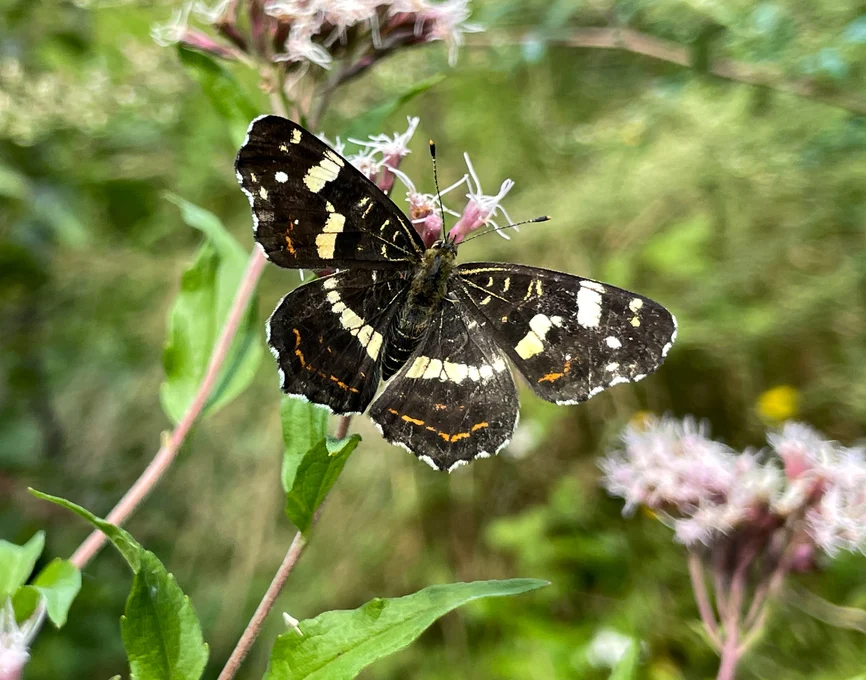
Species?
Araschnia levana
